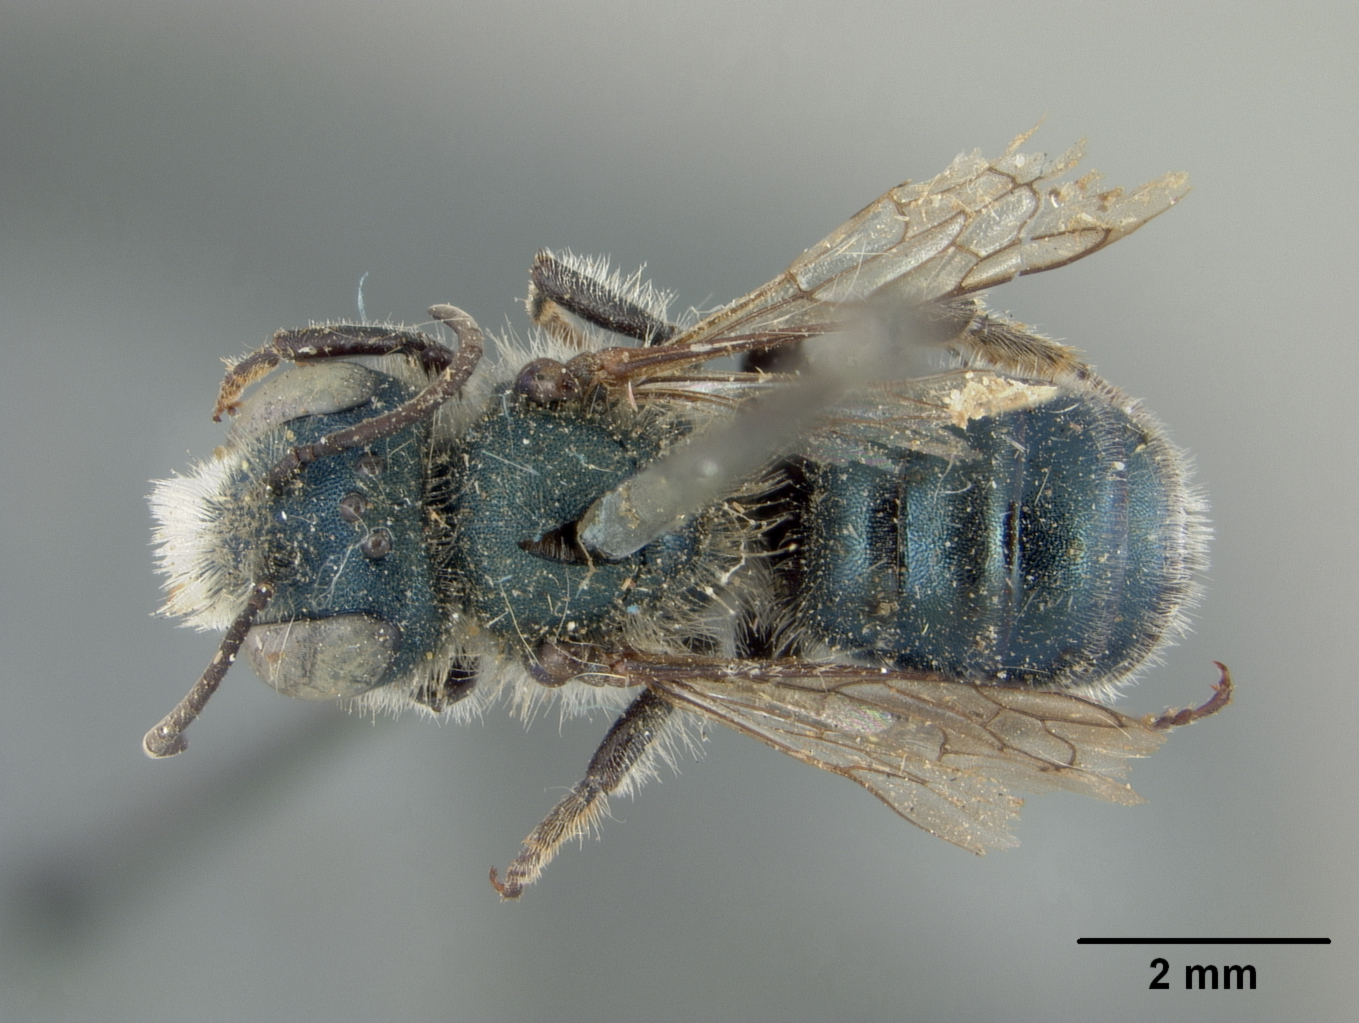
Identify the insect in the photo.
Osmia bakeri
